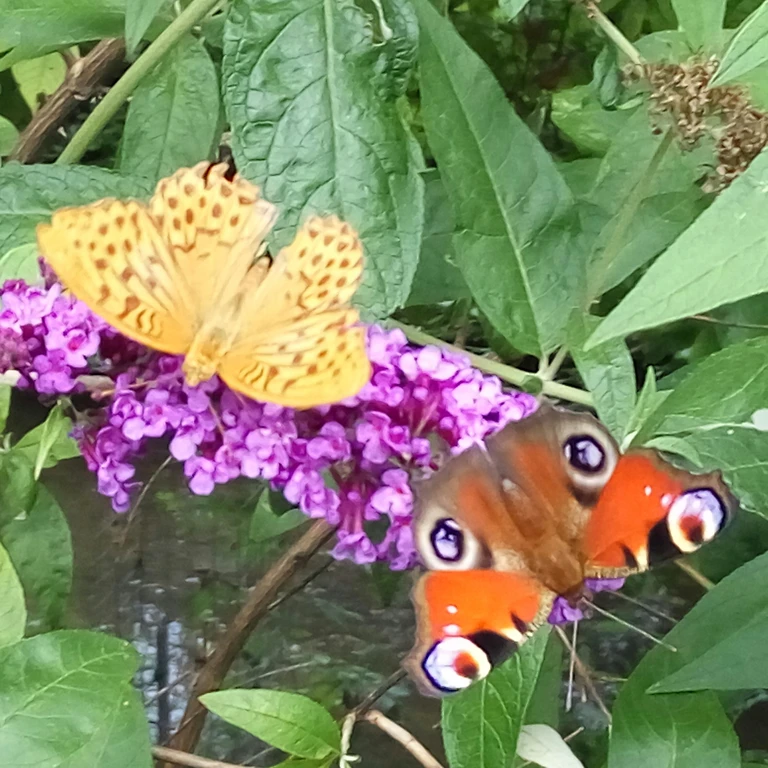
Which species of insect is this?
Argynnis paphia
